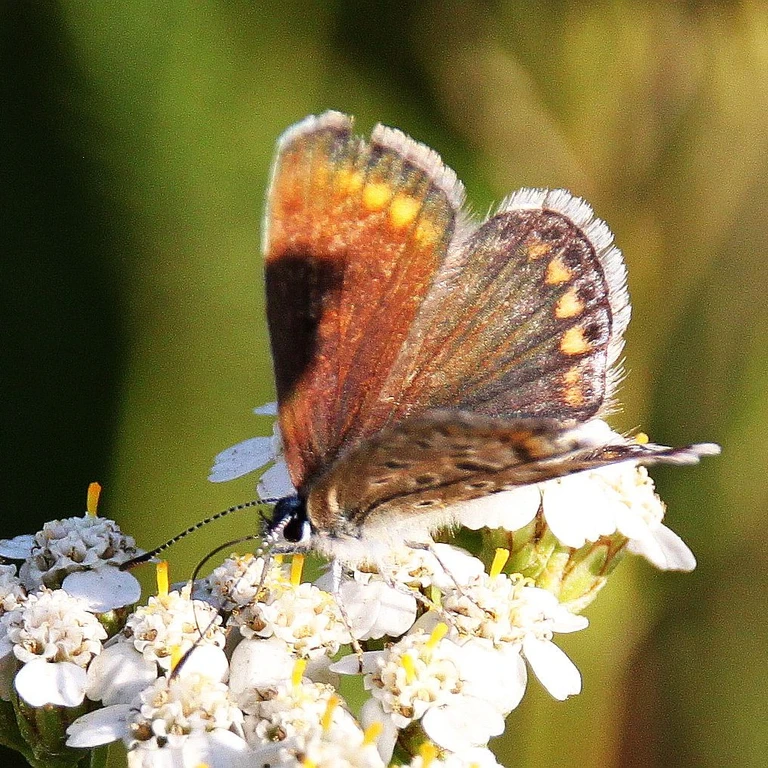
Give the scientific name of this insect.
Polyommatus icarus
